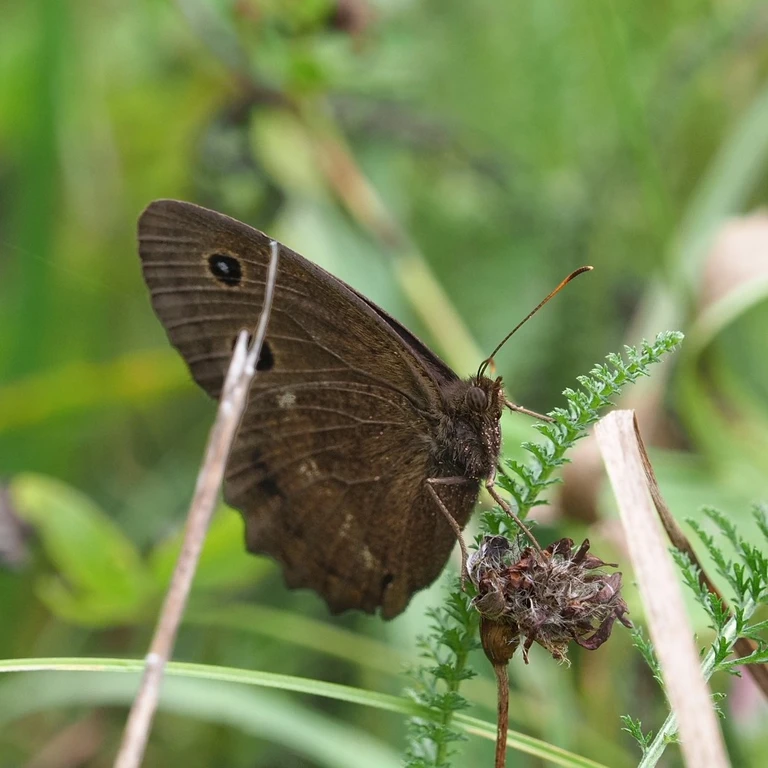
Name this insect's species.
Minois dryas
